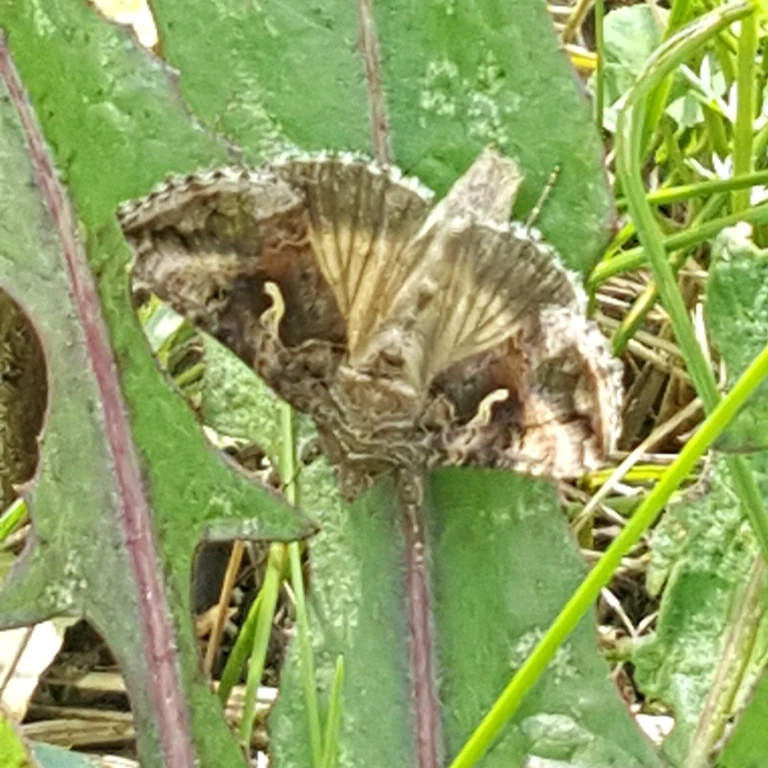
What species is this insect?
Autographa gamma
